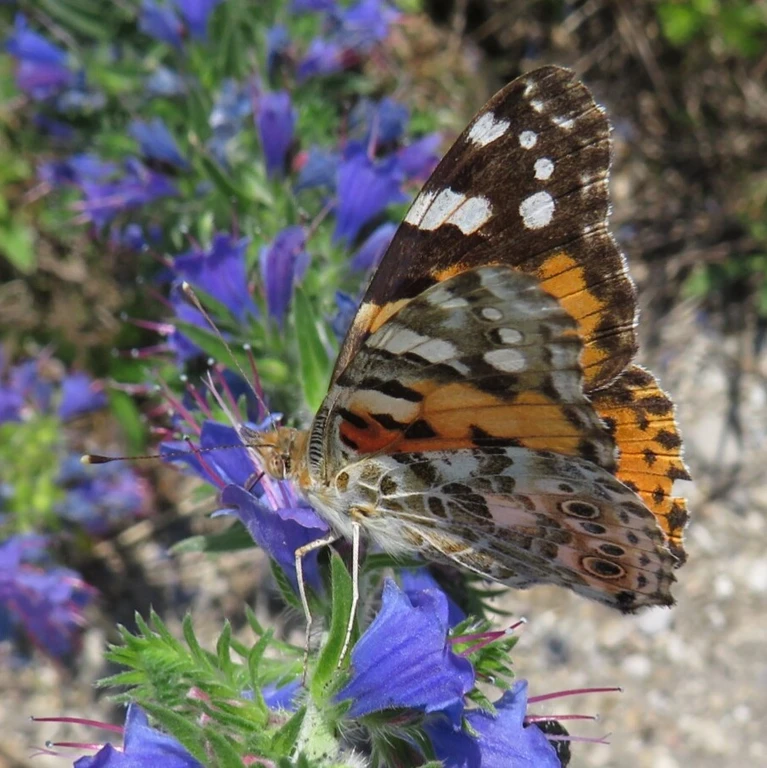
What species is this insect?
Vanessa cardui
